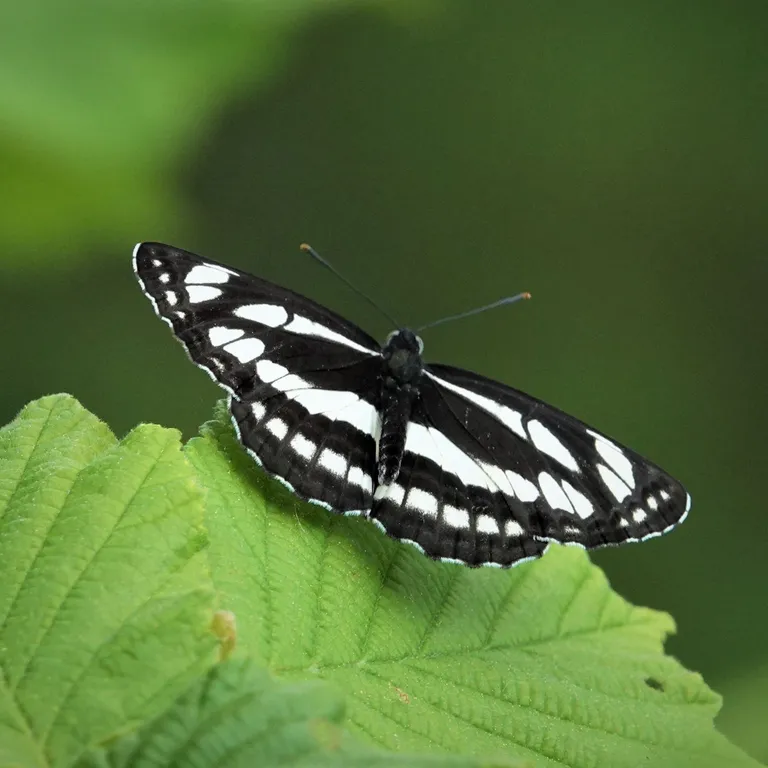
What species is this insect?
Neptis sappho
